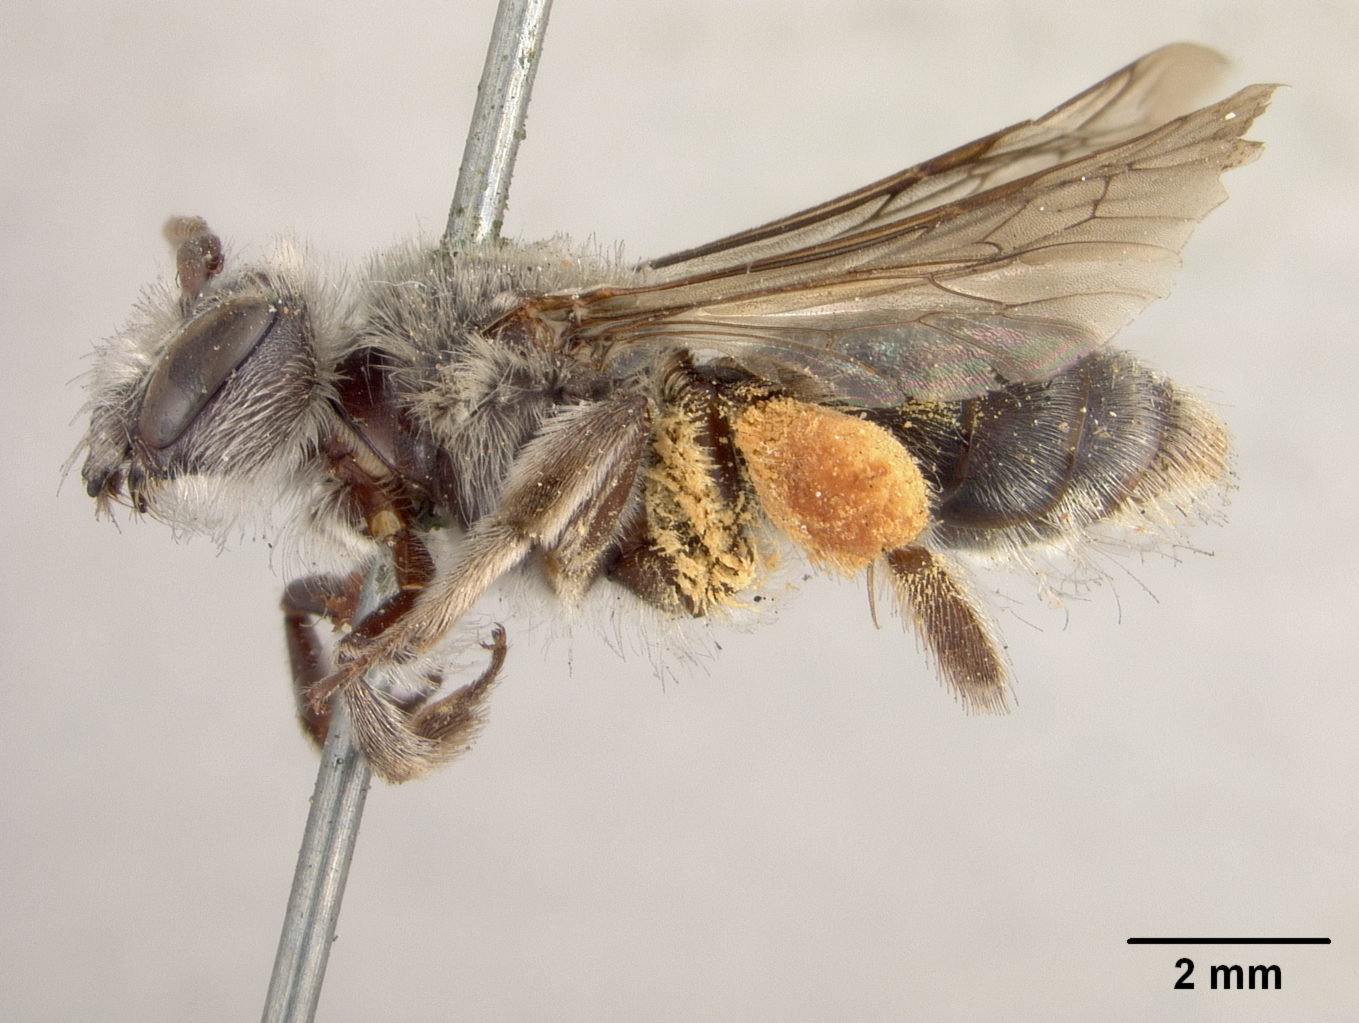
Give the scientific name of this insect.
Andrena cryptanthae
